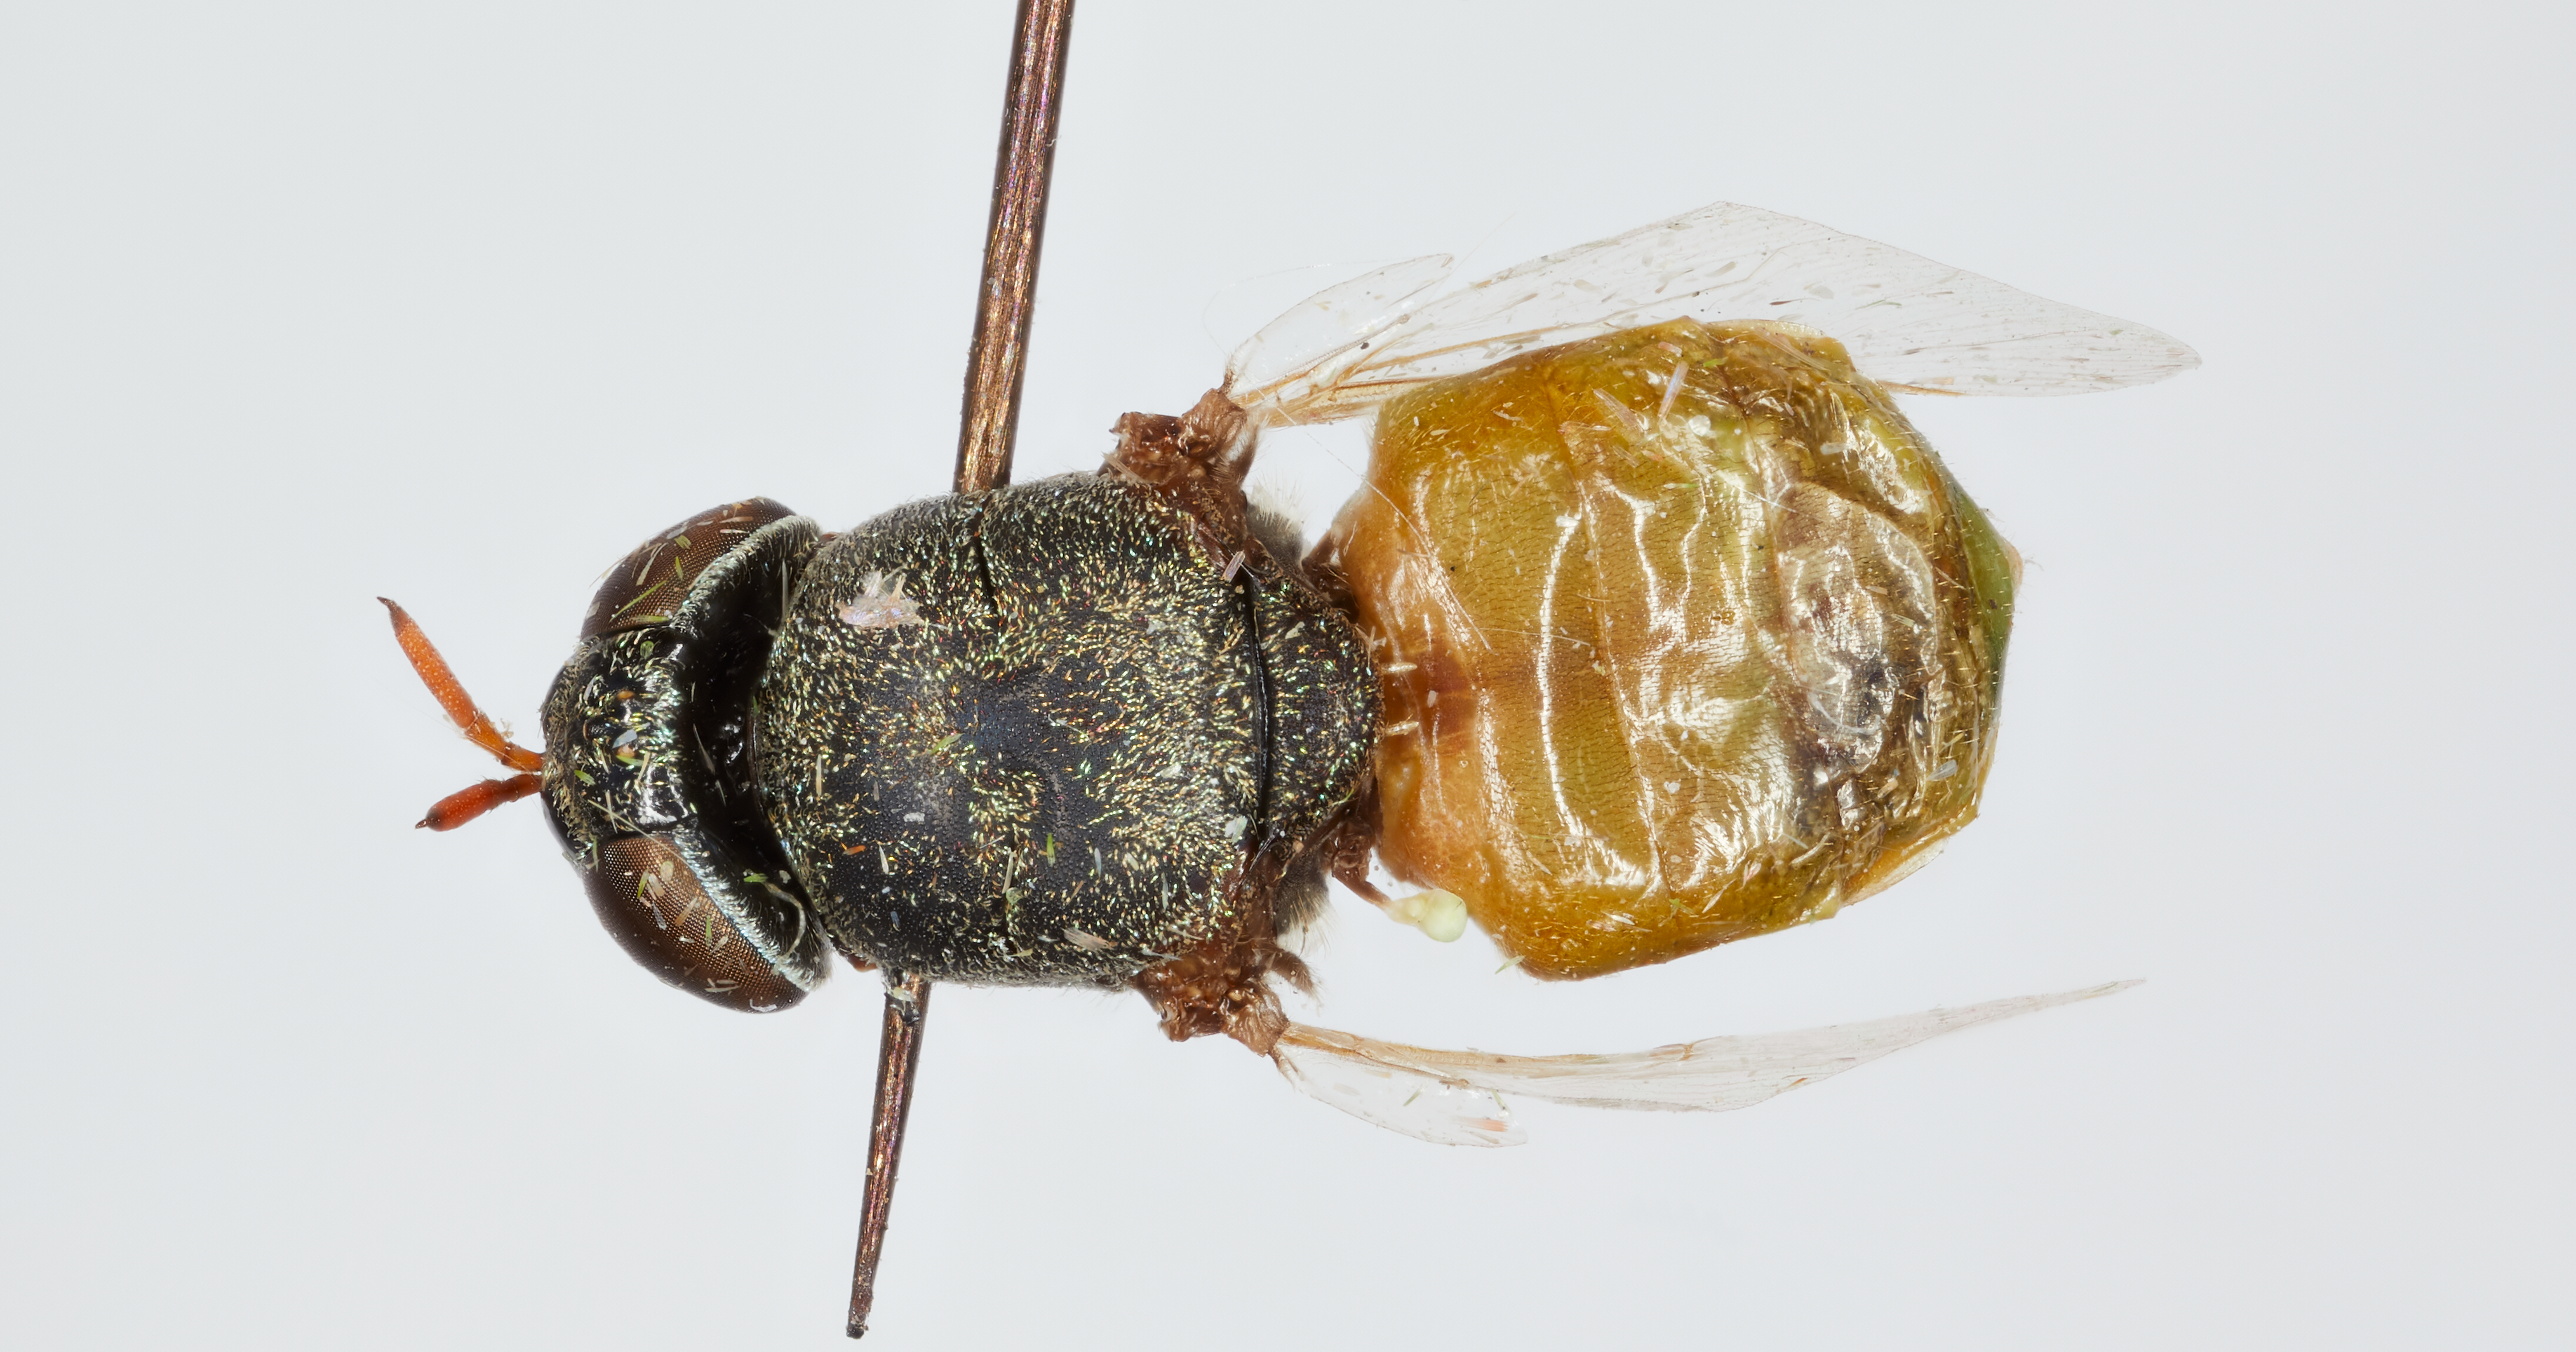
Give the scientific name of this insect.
Eulalia boharti
